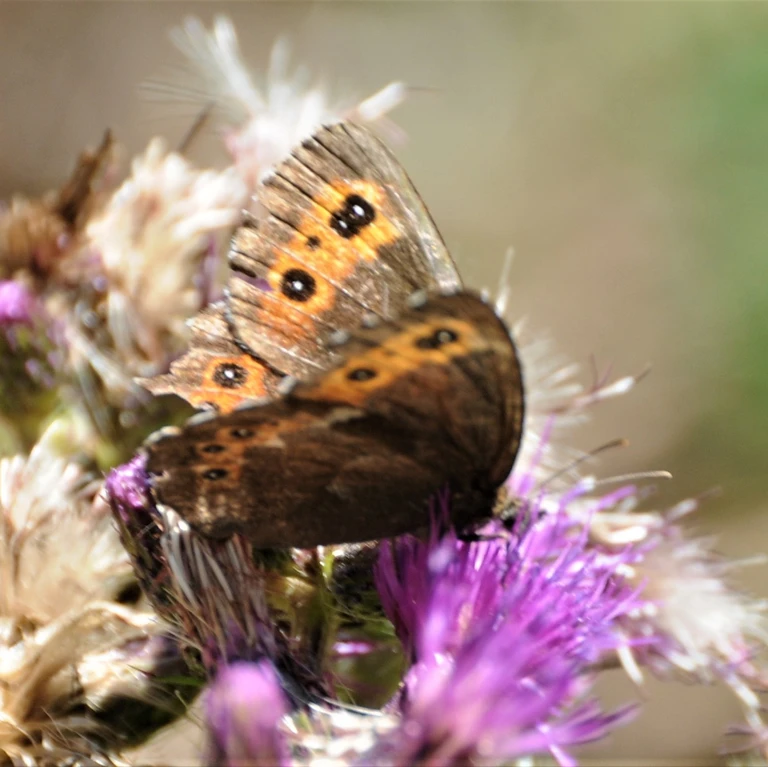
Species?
Erebia euryale
